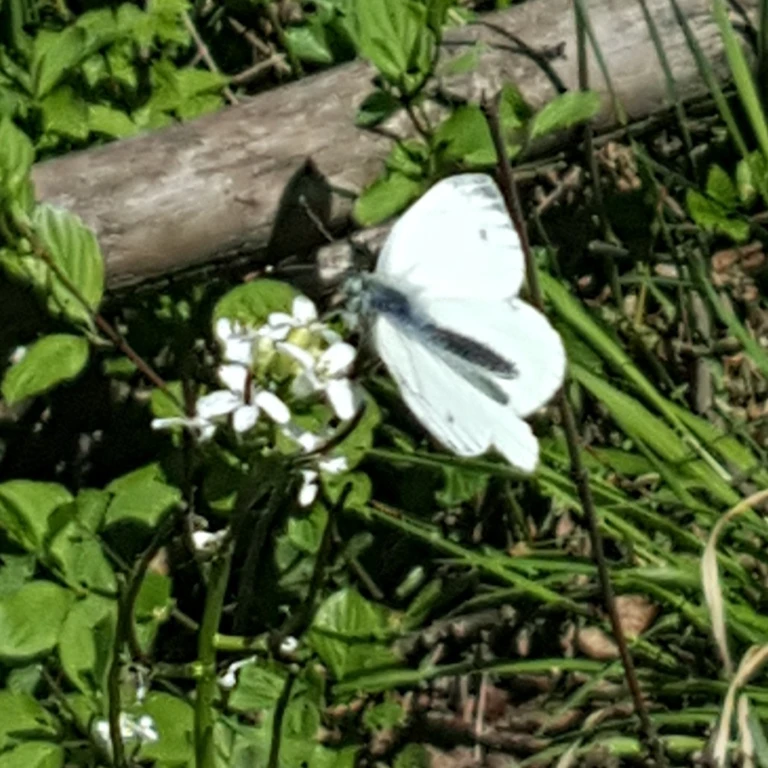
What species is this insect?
Pieris napi
